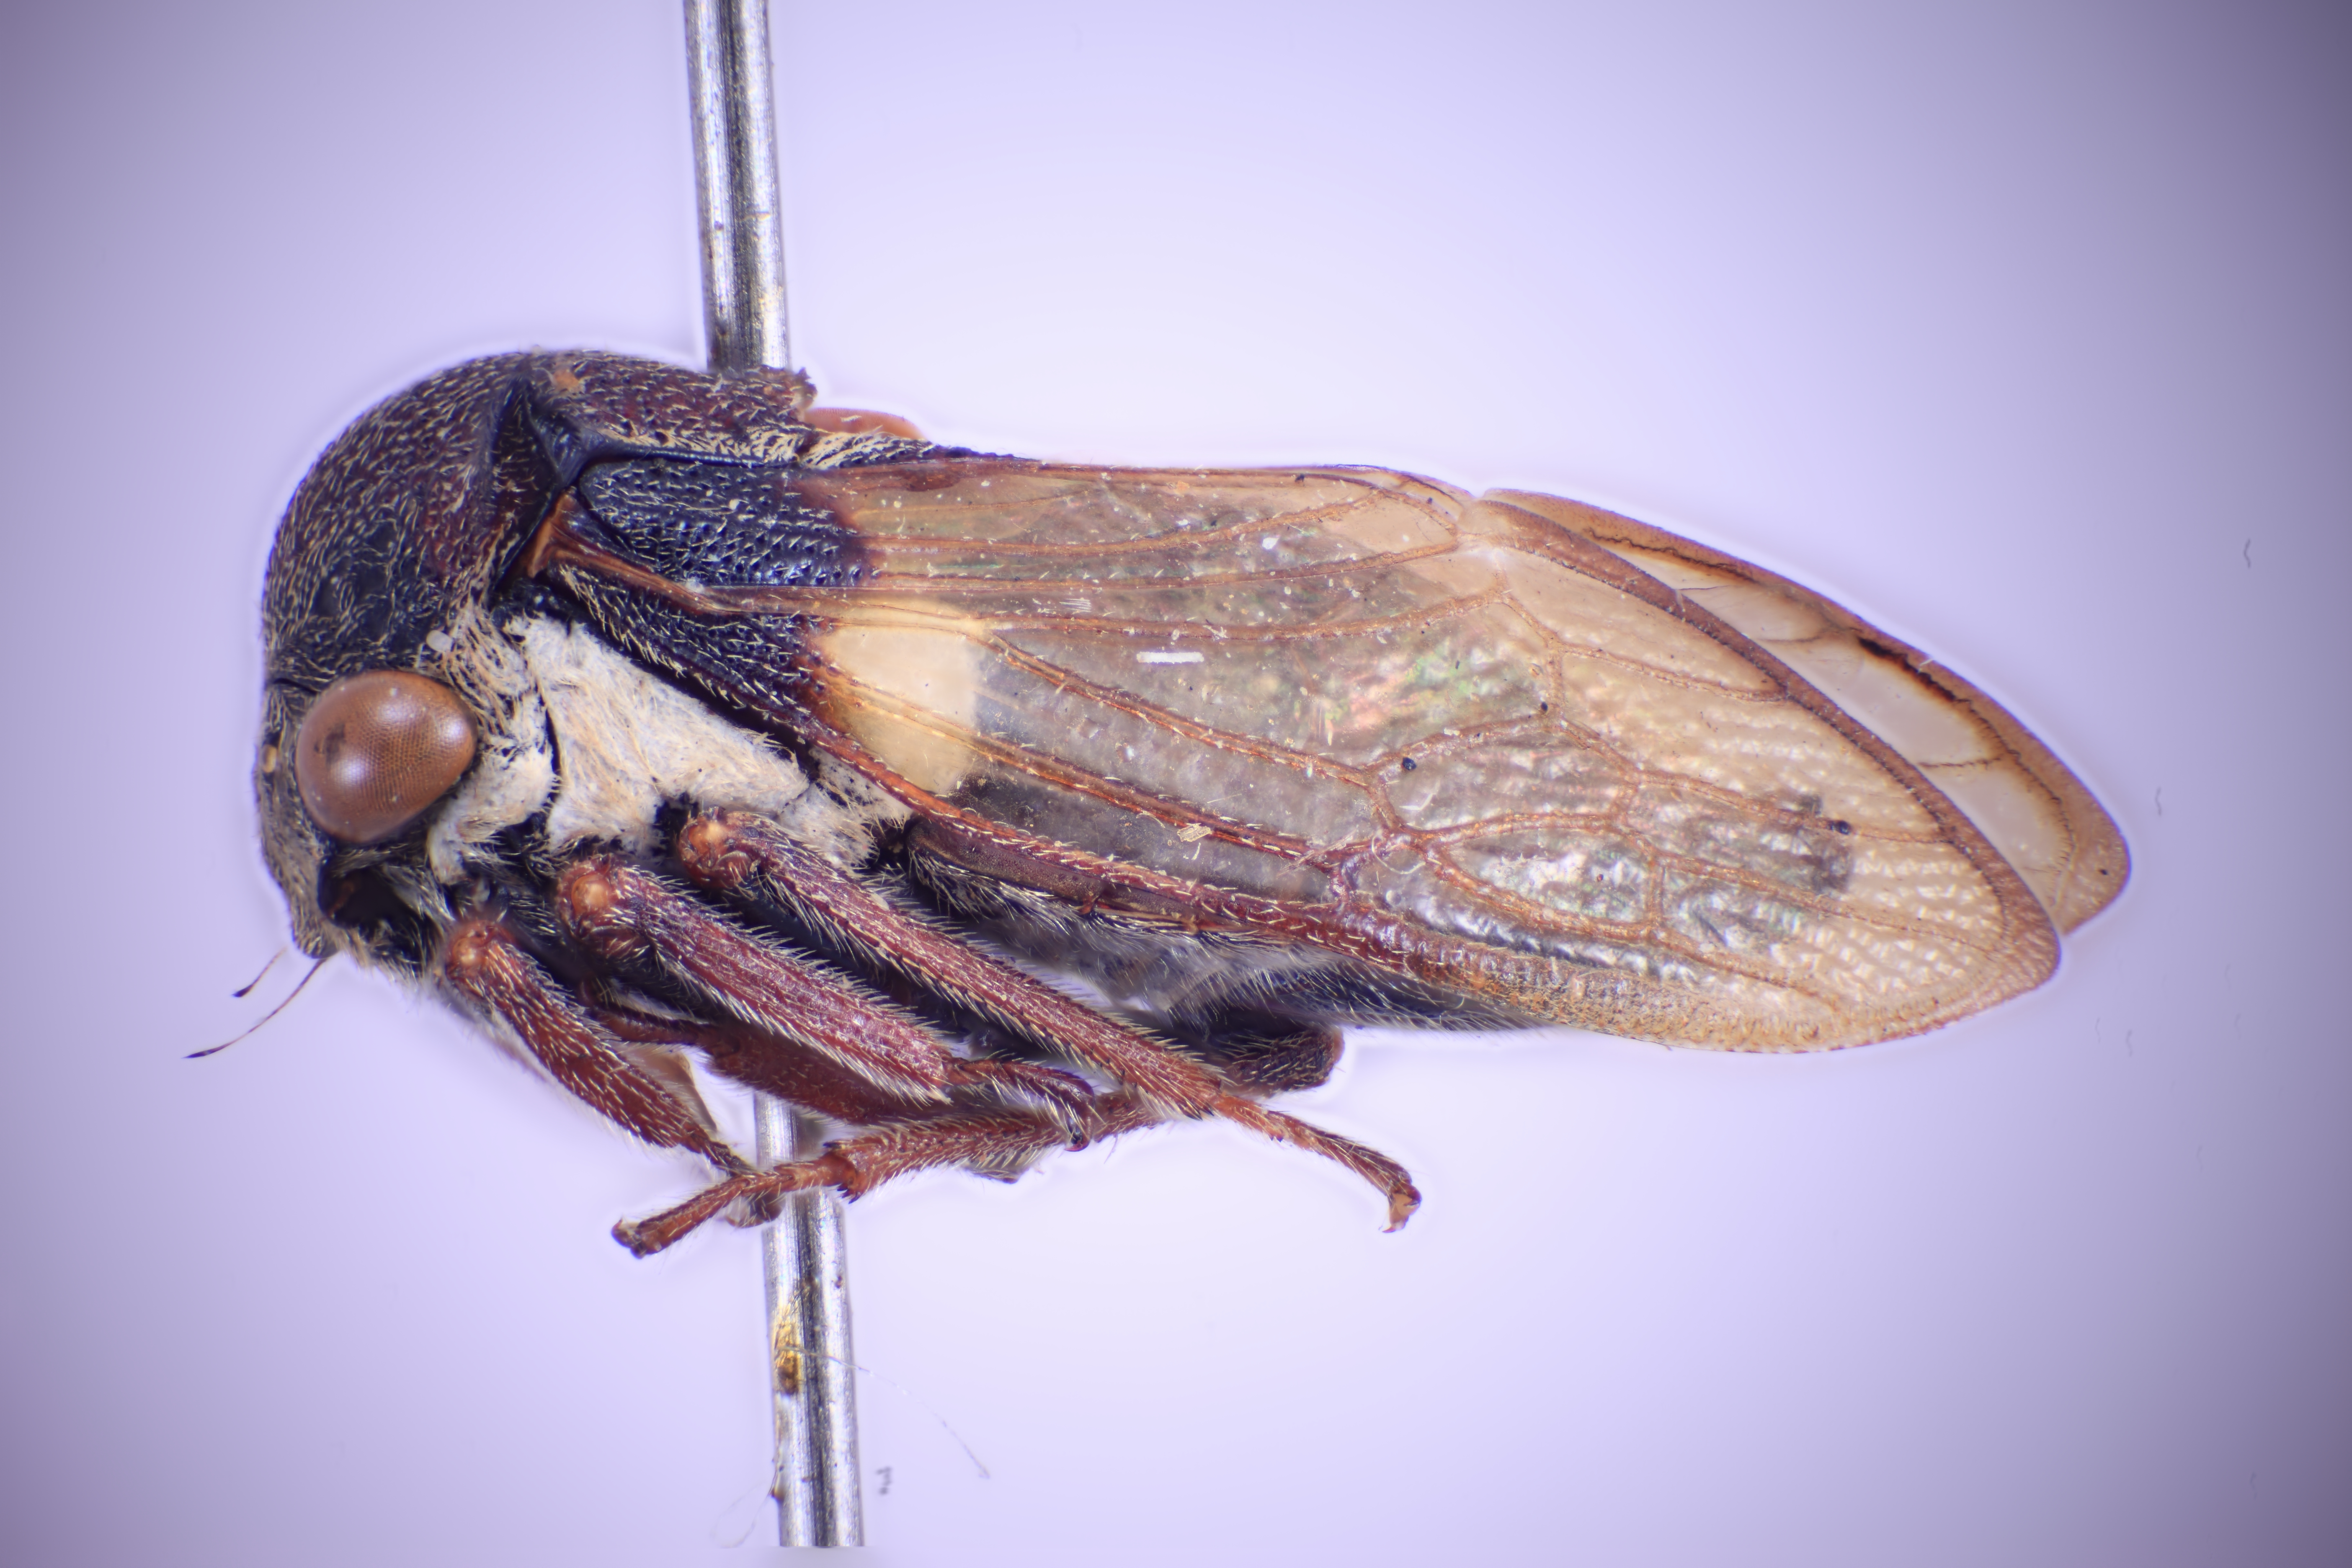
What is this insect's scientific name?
Sipylus acuticornis
